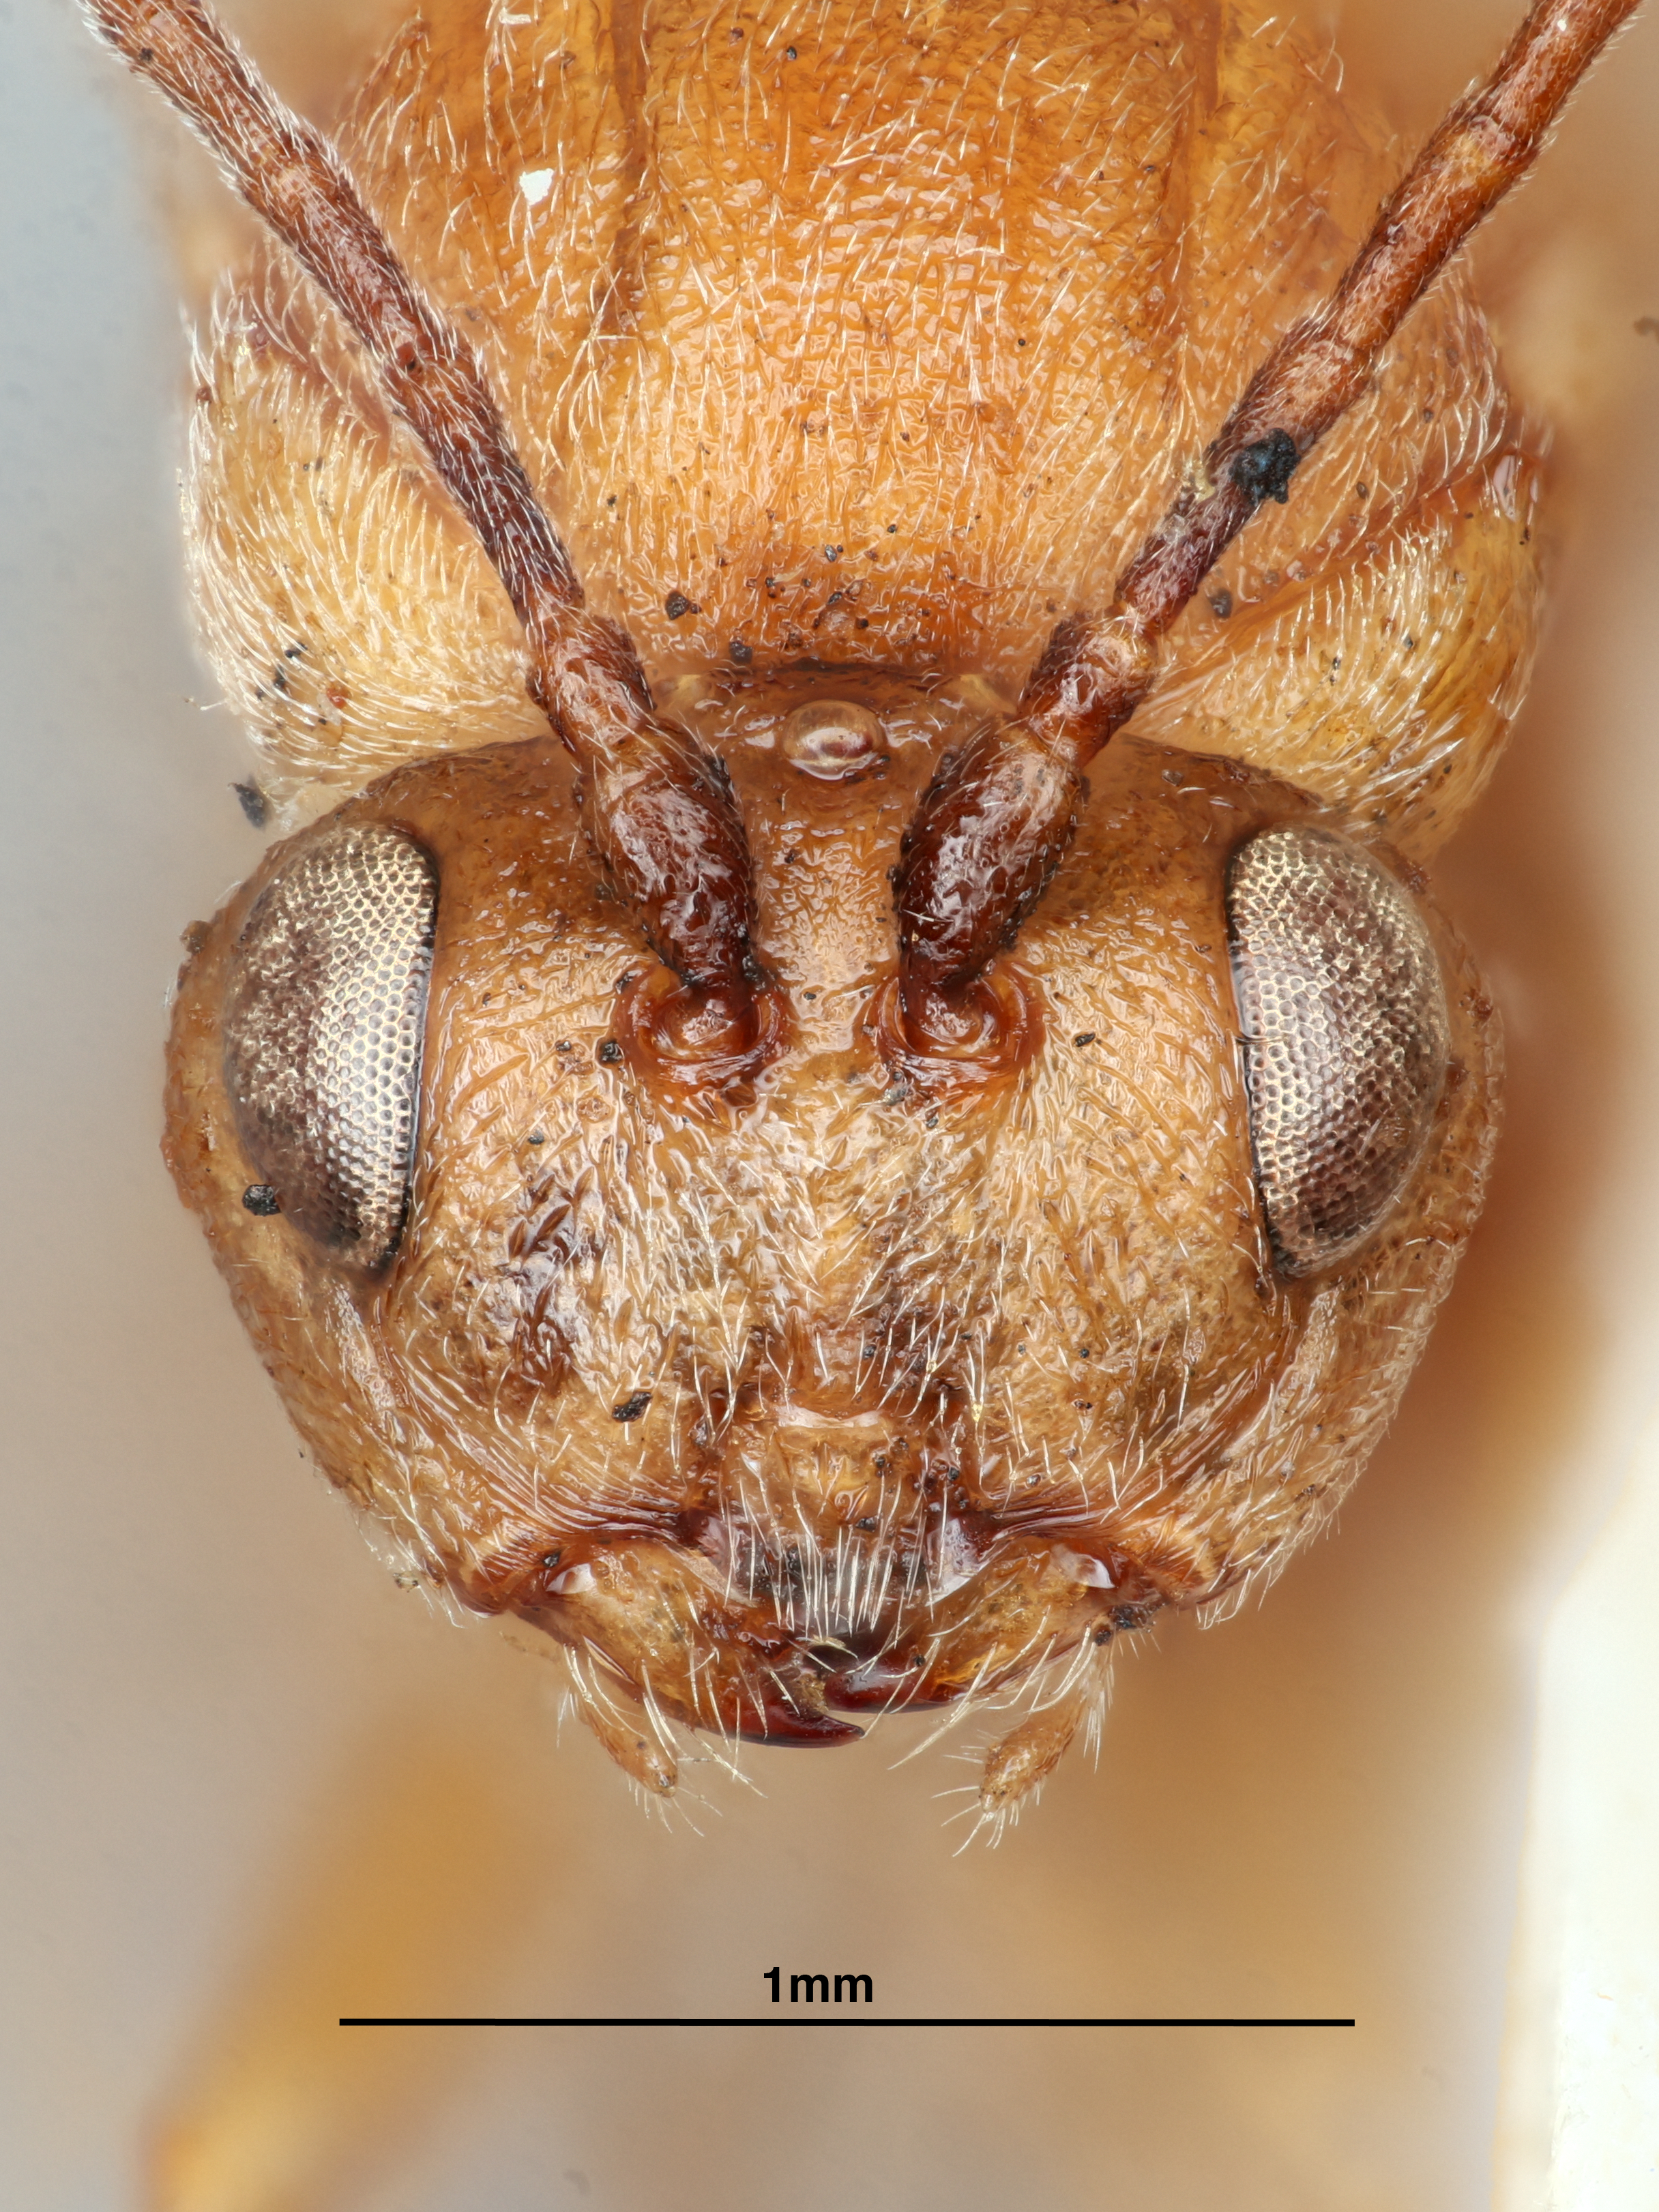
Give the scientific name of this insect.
Callirhytis carmelensis
